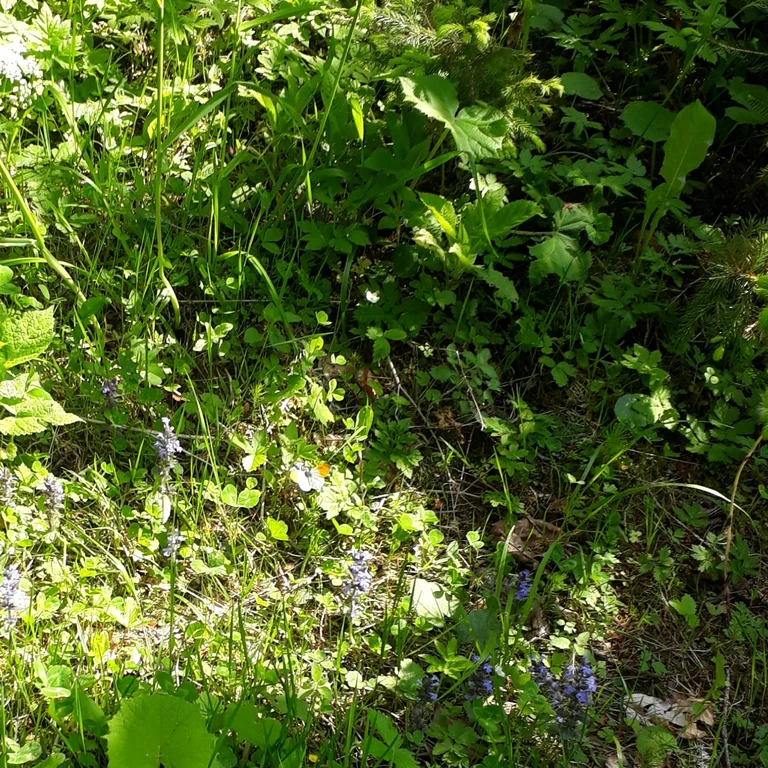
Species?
Anthocharis cardamines
